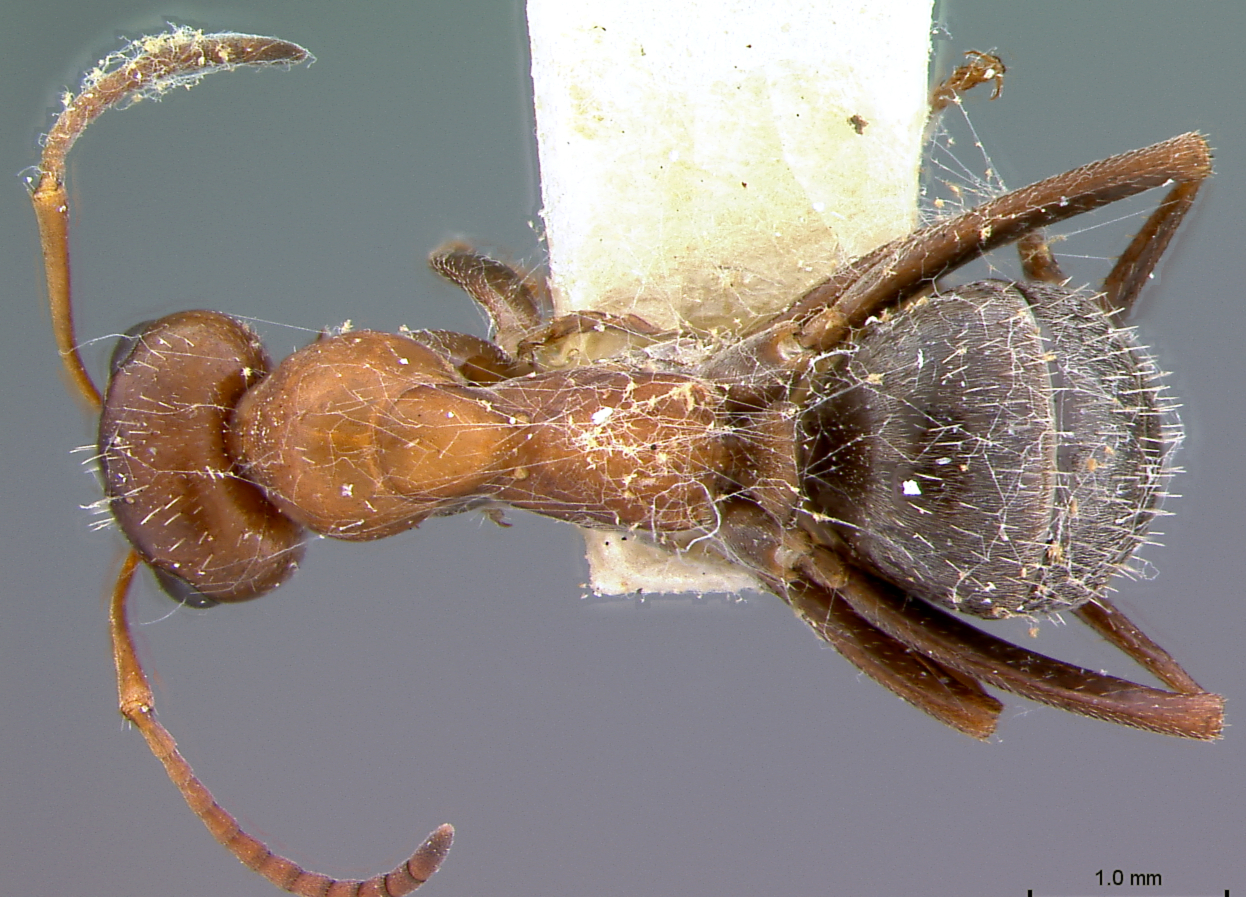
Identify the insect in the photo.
Formica munda
